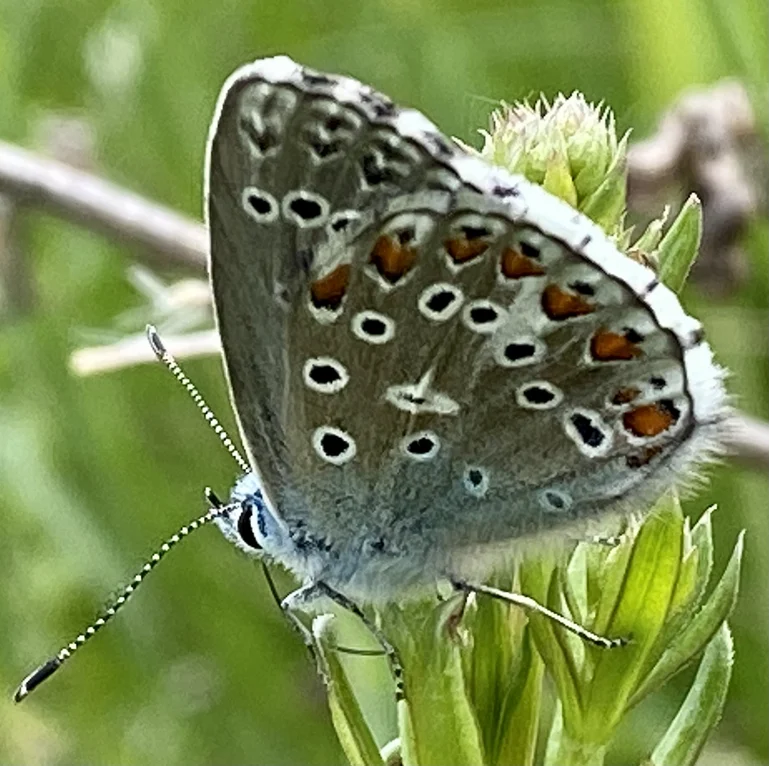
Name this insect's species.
Lysandra bellargus
